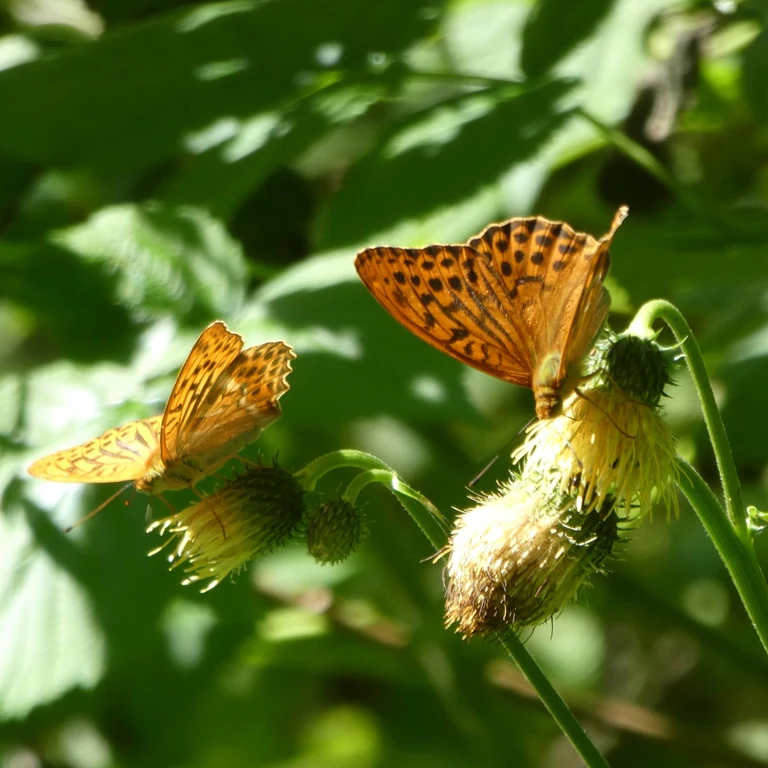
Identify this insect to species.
Argynnis paphia
